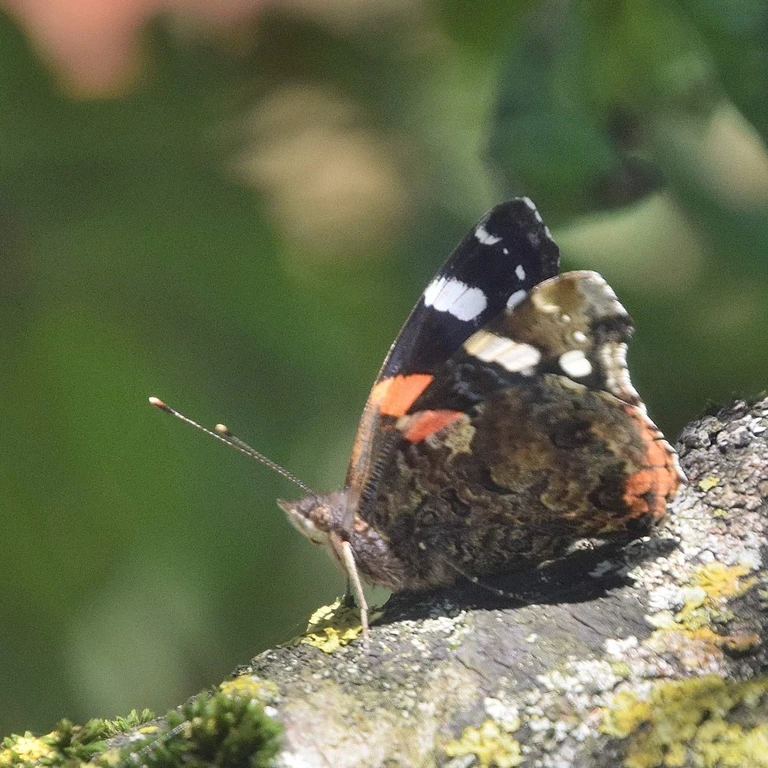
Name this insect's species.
Vanessa atalanta
